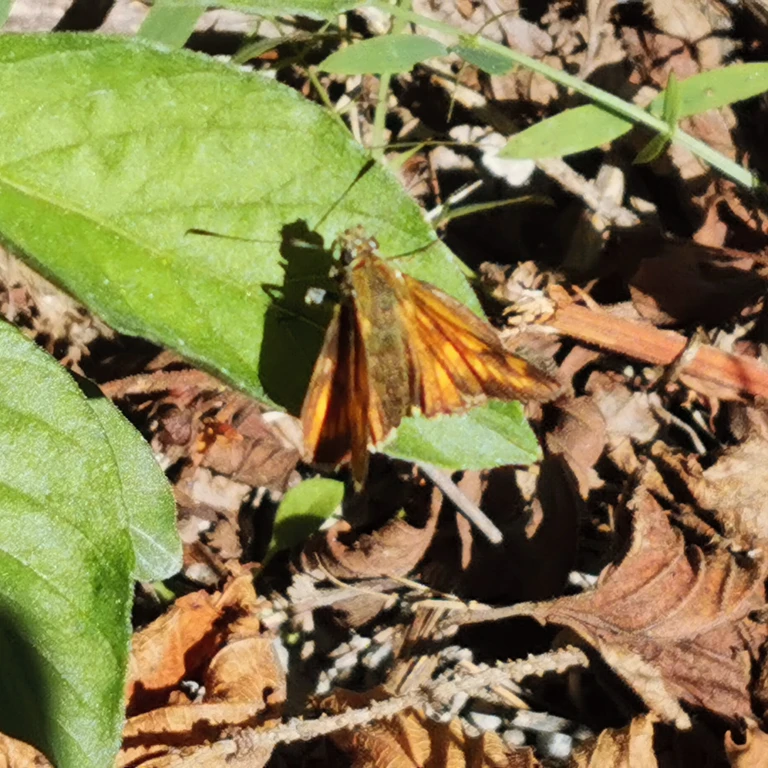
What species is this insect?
Ochlodes sylvanus (also Ochlodes venata)
